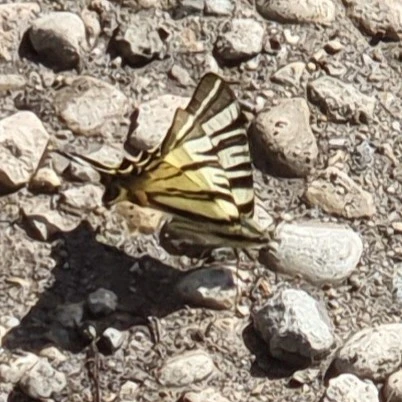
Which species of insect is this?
Iphiclides podalirius
